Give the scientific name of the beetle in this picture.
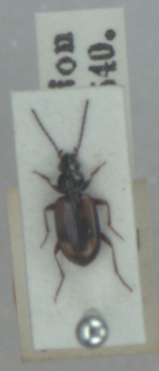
Bembidion femoratum
